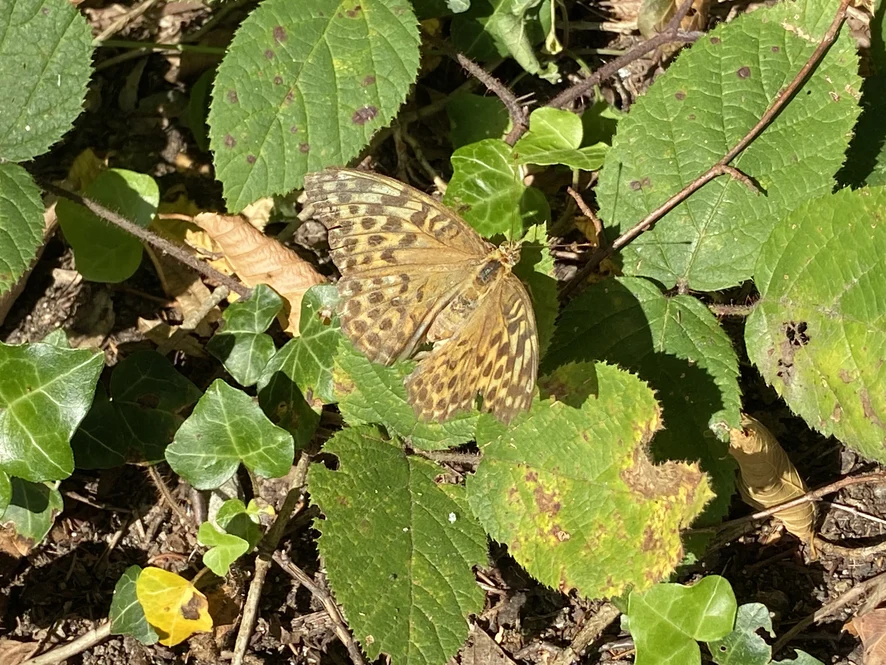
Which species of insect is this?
Argynnis paphia
